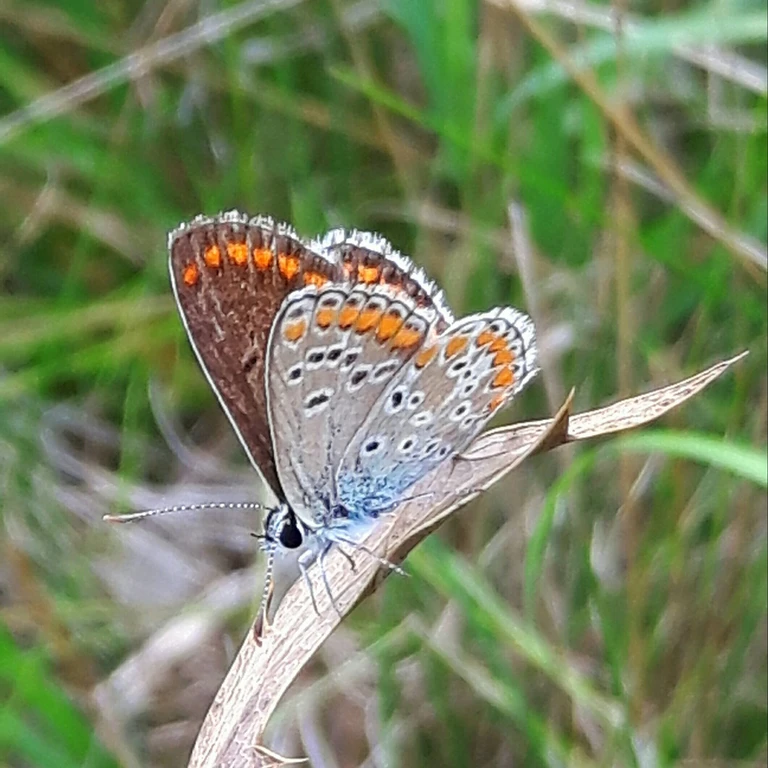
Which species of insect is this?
Aricia agestis/artaxerxes
